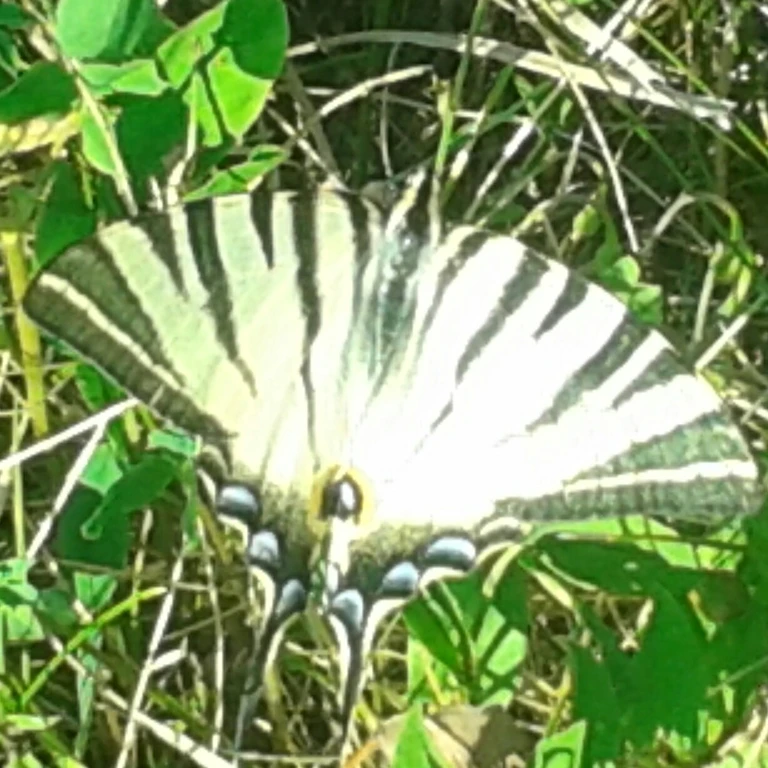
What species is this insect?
Iphiclides podalirius
